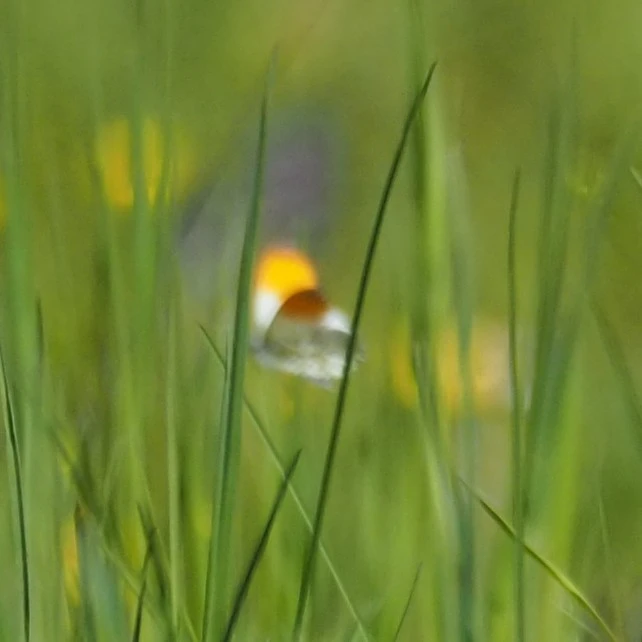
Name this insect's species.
Anthocharis cardamines
